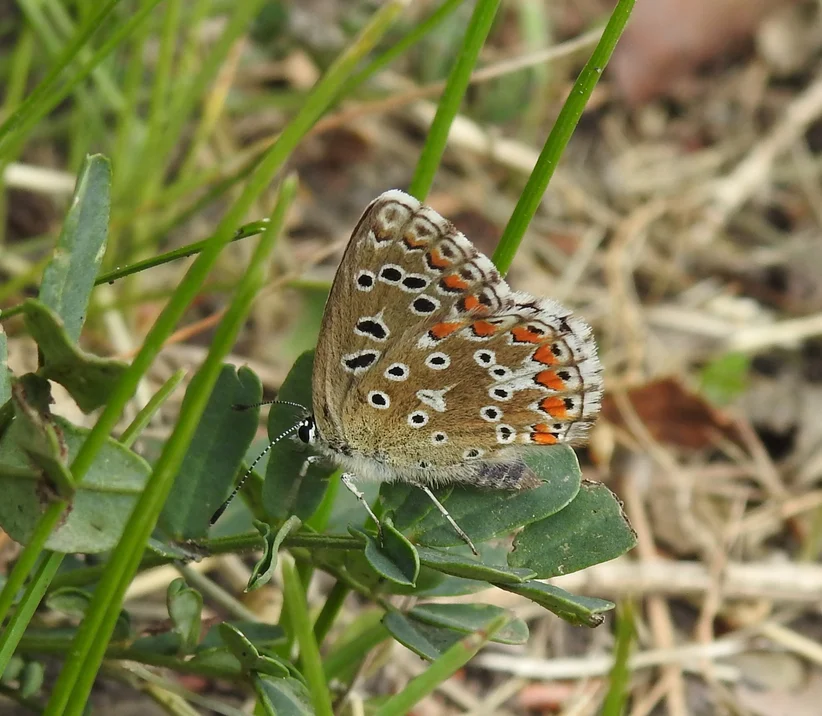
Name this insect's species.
Lysandra bellargus
